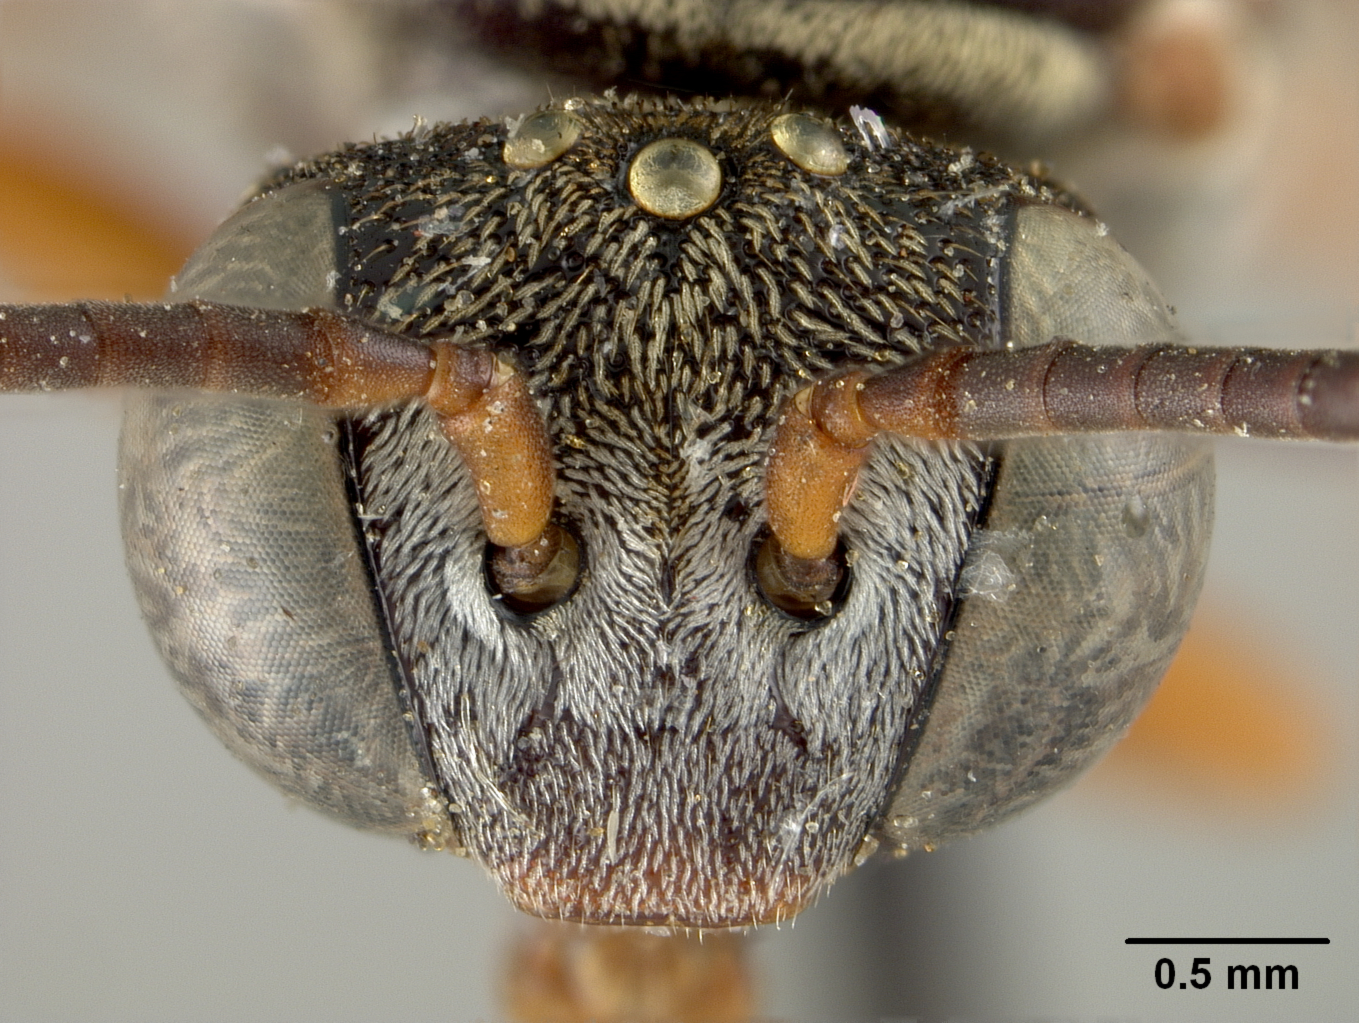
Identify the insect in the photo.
Epeolus ainsliei
